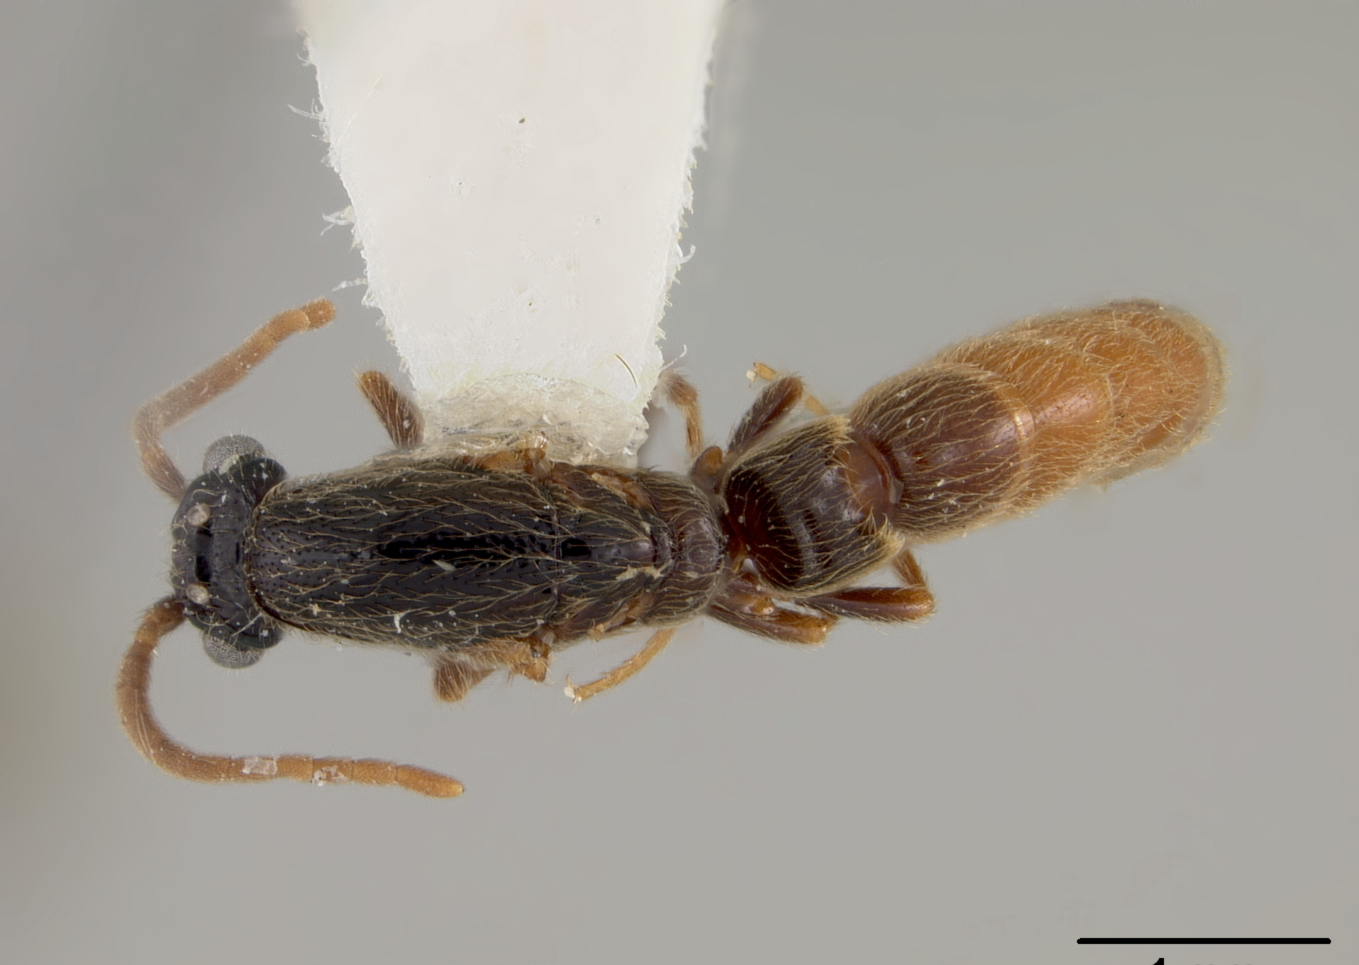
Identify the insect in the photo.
Neivamyrmex baylori
